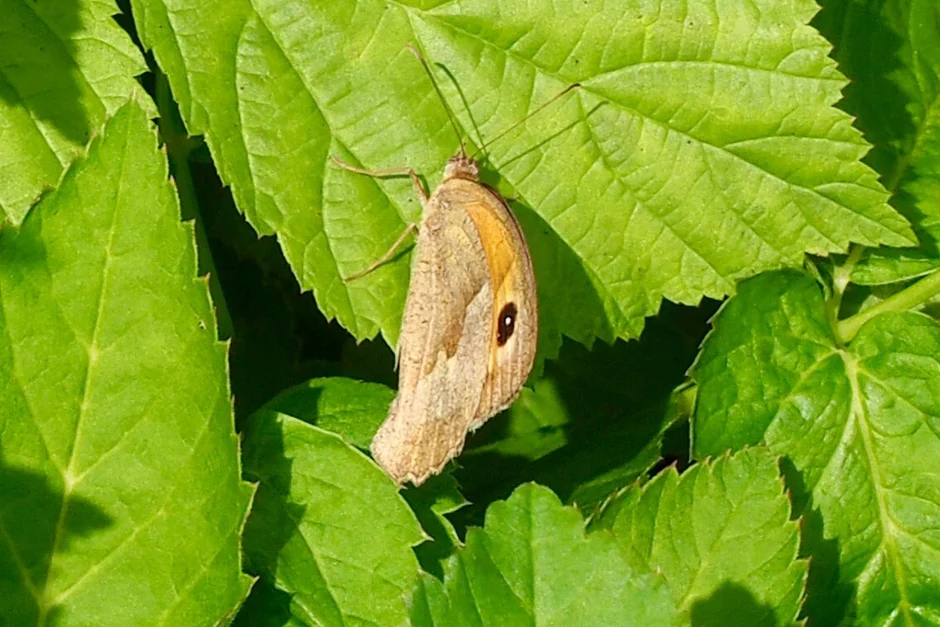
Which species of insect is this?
Maniola jurtina
